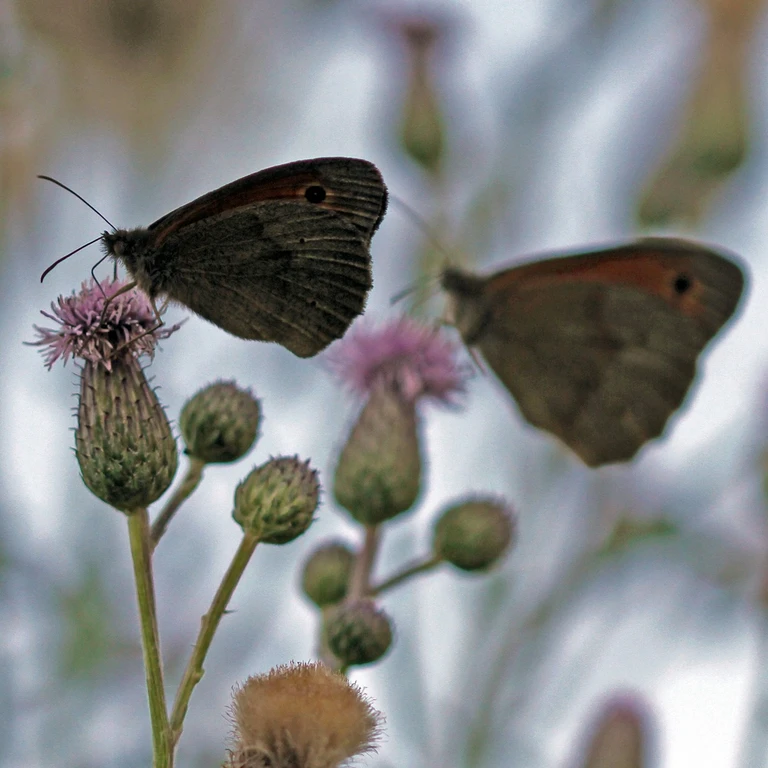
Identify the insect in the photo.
Maniola jurtina
